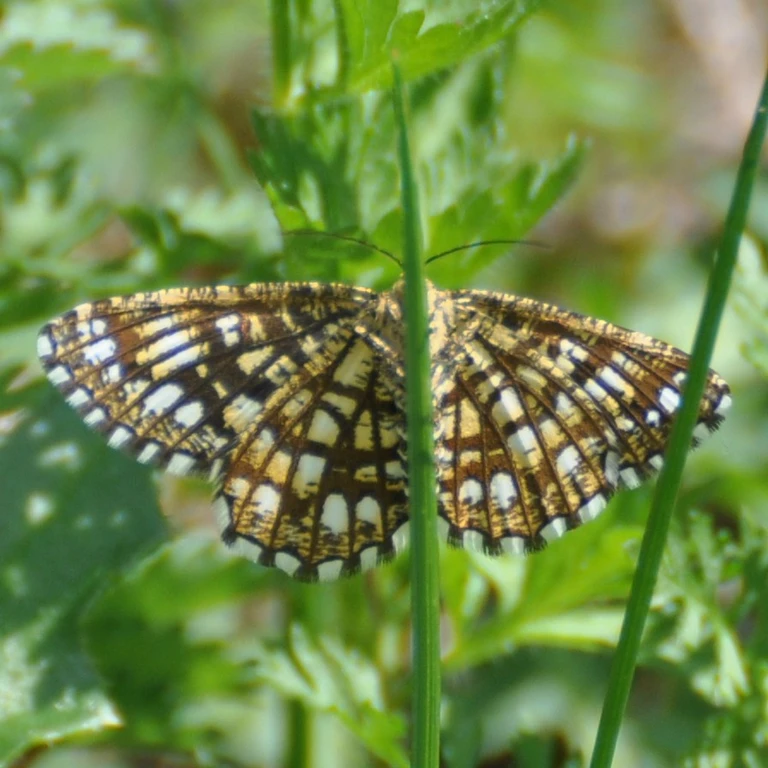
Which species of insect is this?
Chiasmia clathrata
